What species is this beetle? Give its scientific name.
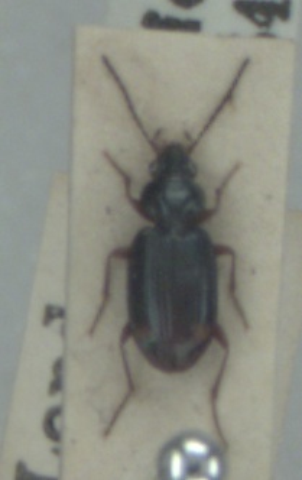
Bembidion biguttatum
